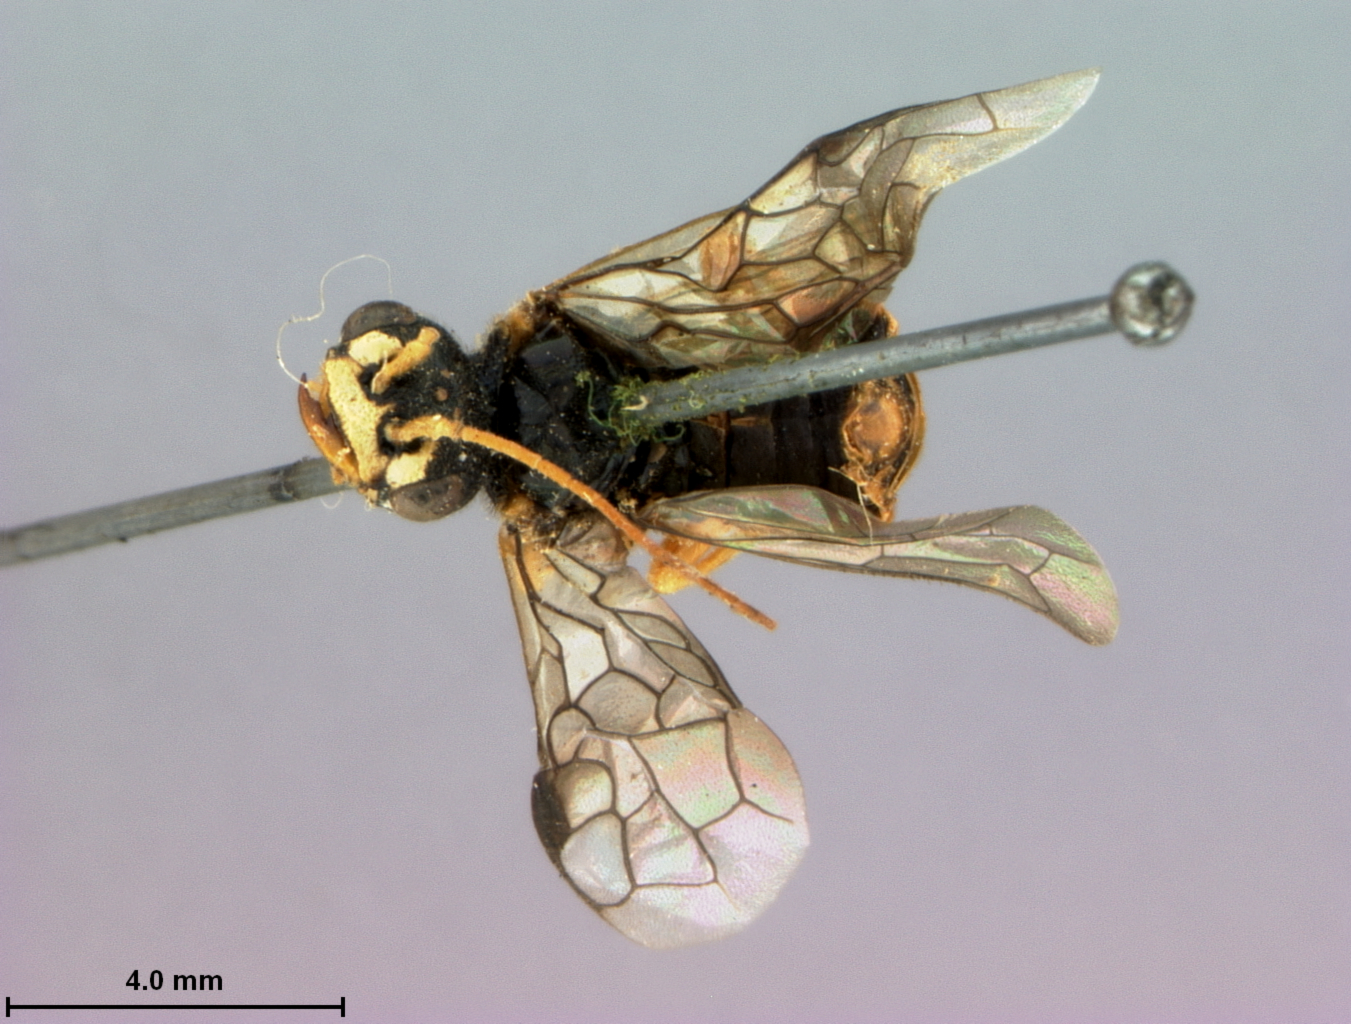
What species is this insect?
Cephaleia koebelei
